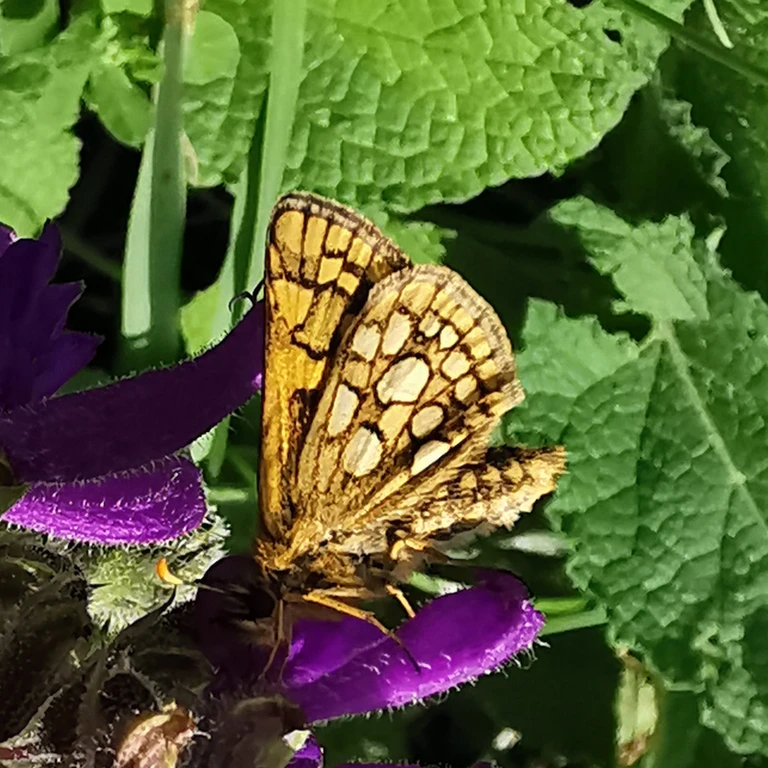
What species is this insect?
Carterocephalus palaemon
